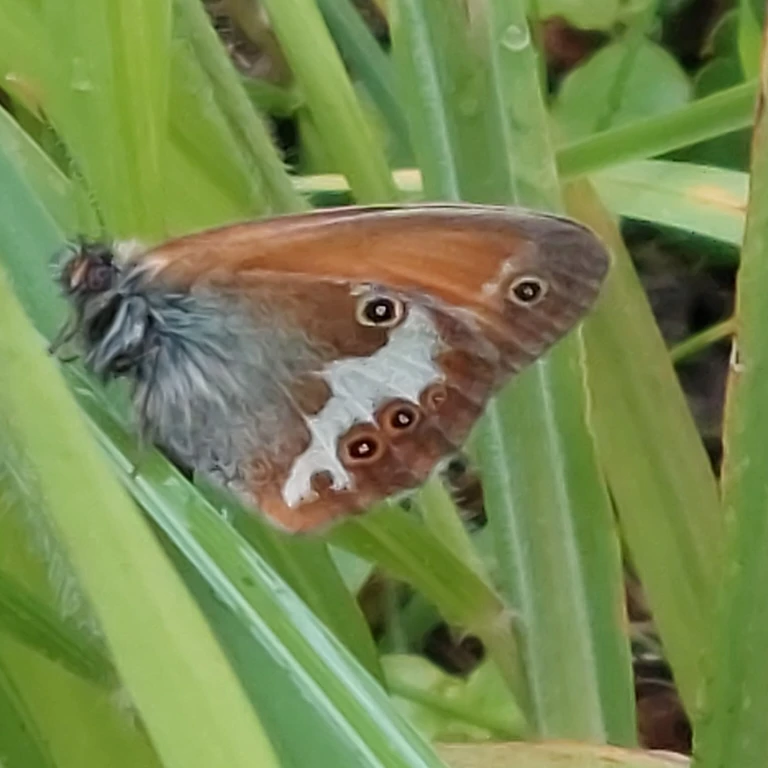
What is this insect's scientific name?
Coenonympha arcania
